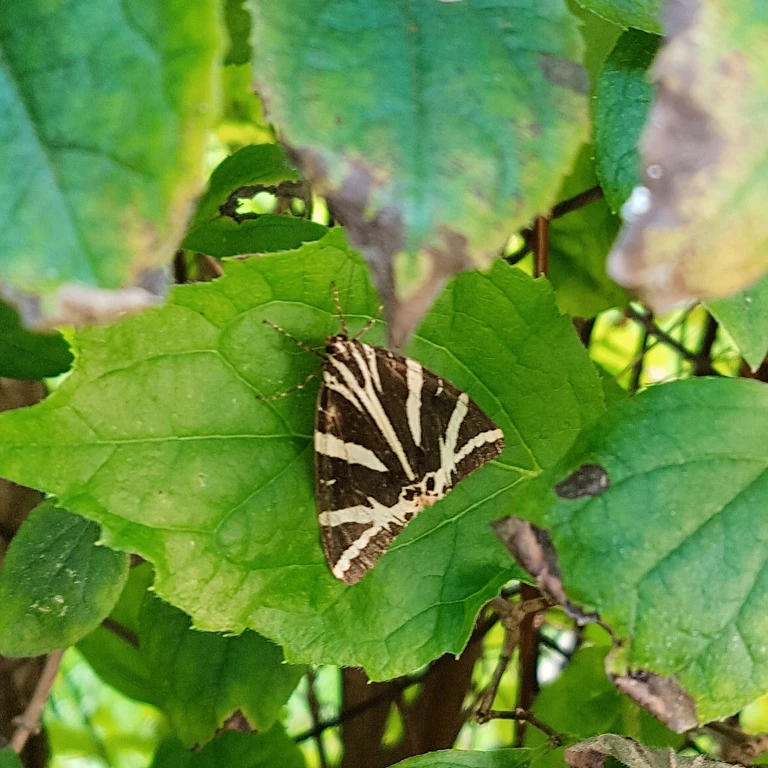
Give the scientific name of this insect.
Euplagia quadripunctaria
